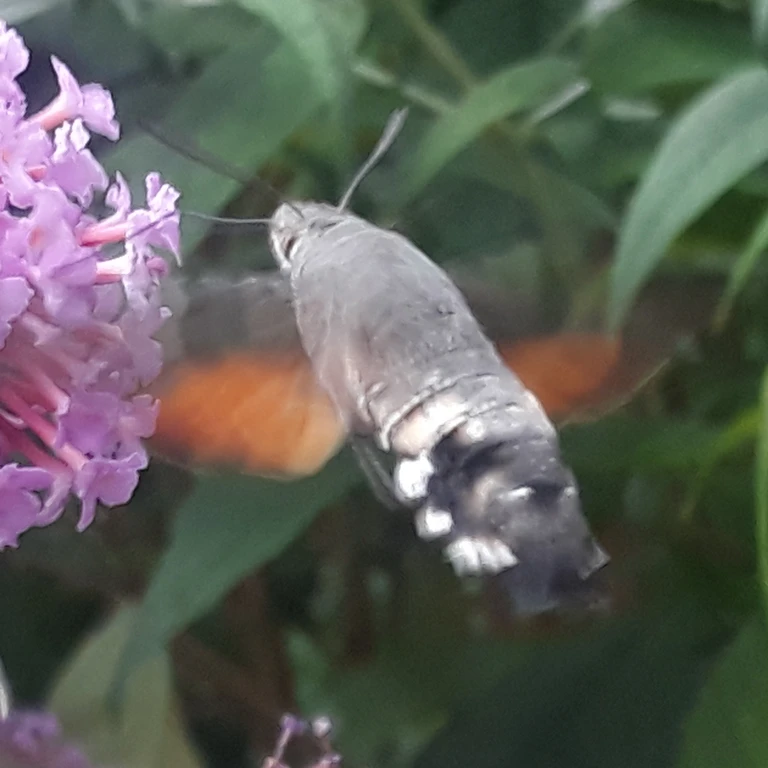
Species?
Macroglossum stellatarum
